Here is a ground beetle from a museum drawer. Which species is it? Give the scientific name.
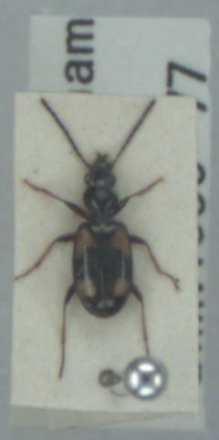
Bembidion illigeri
